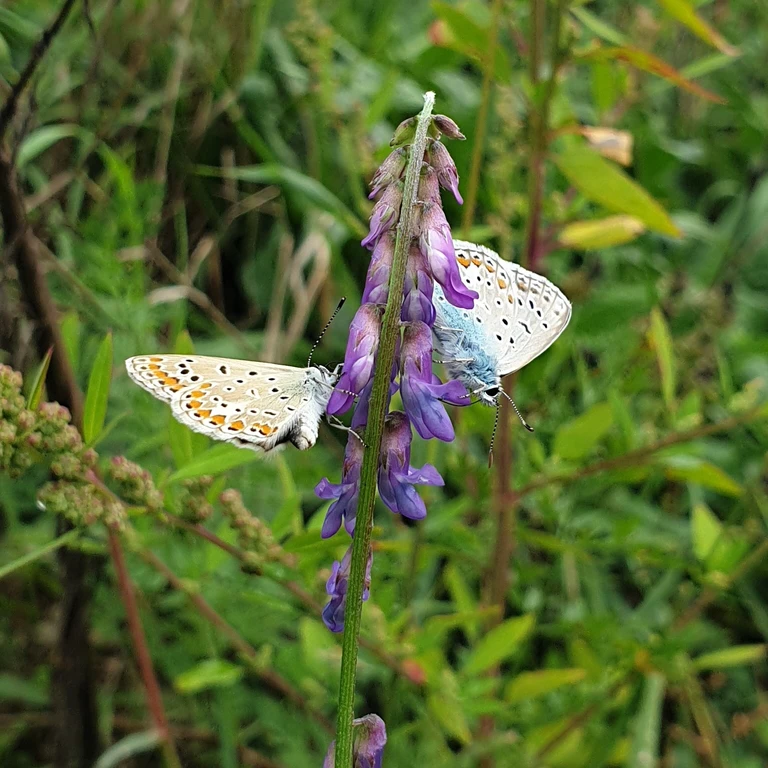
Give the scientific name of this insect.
Polyommatus icarus
